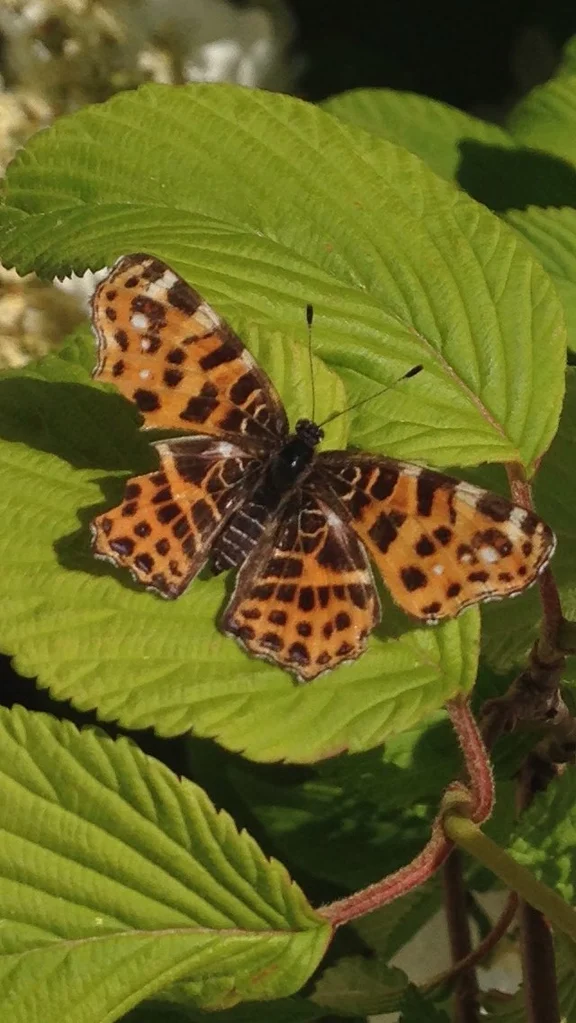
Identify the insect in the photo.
Araschnia levana
